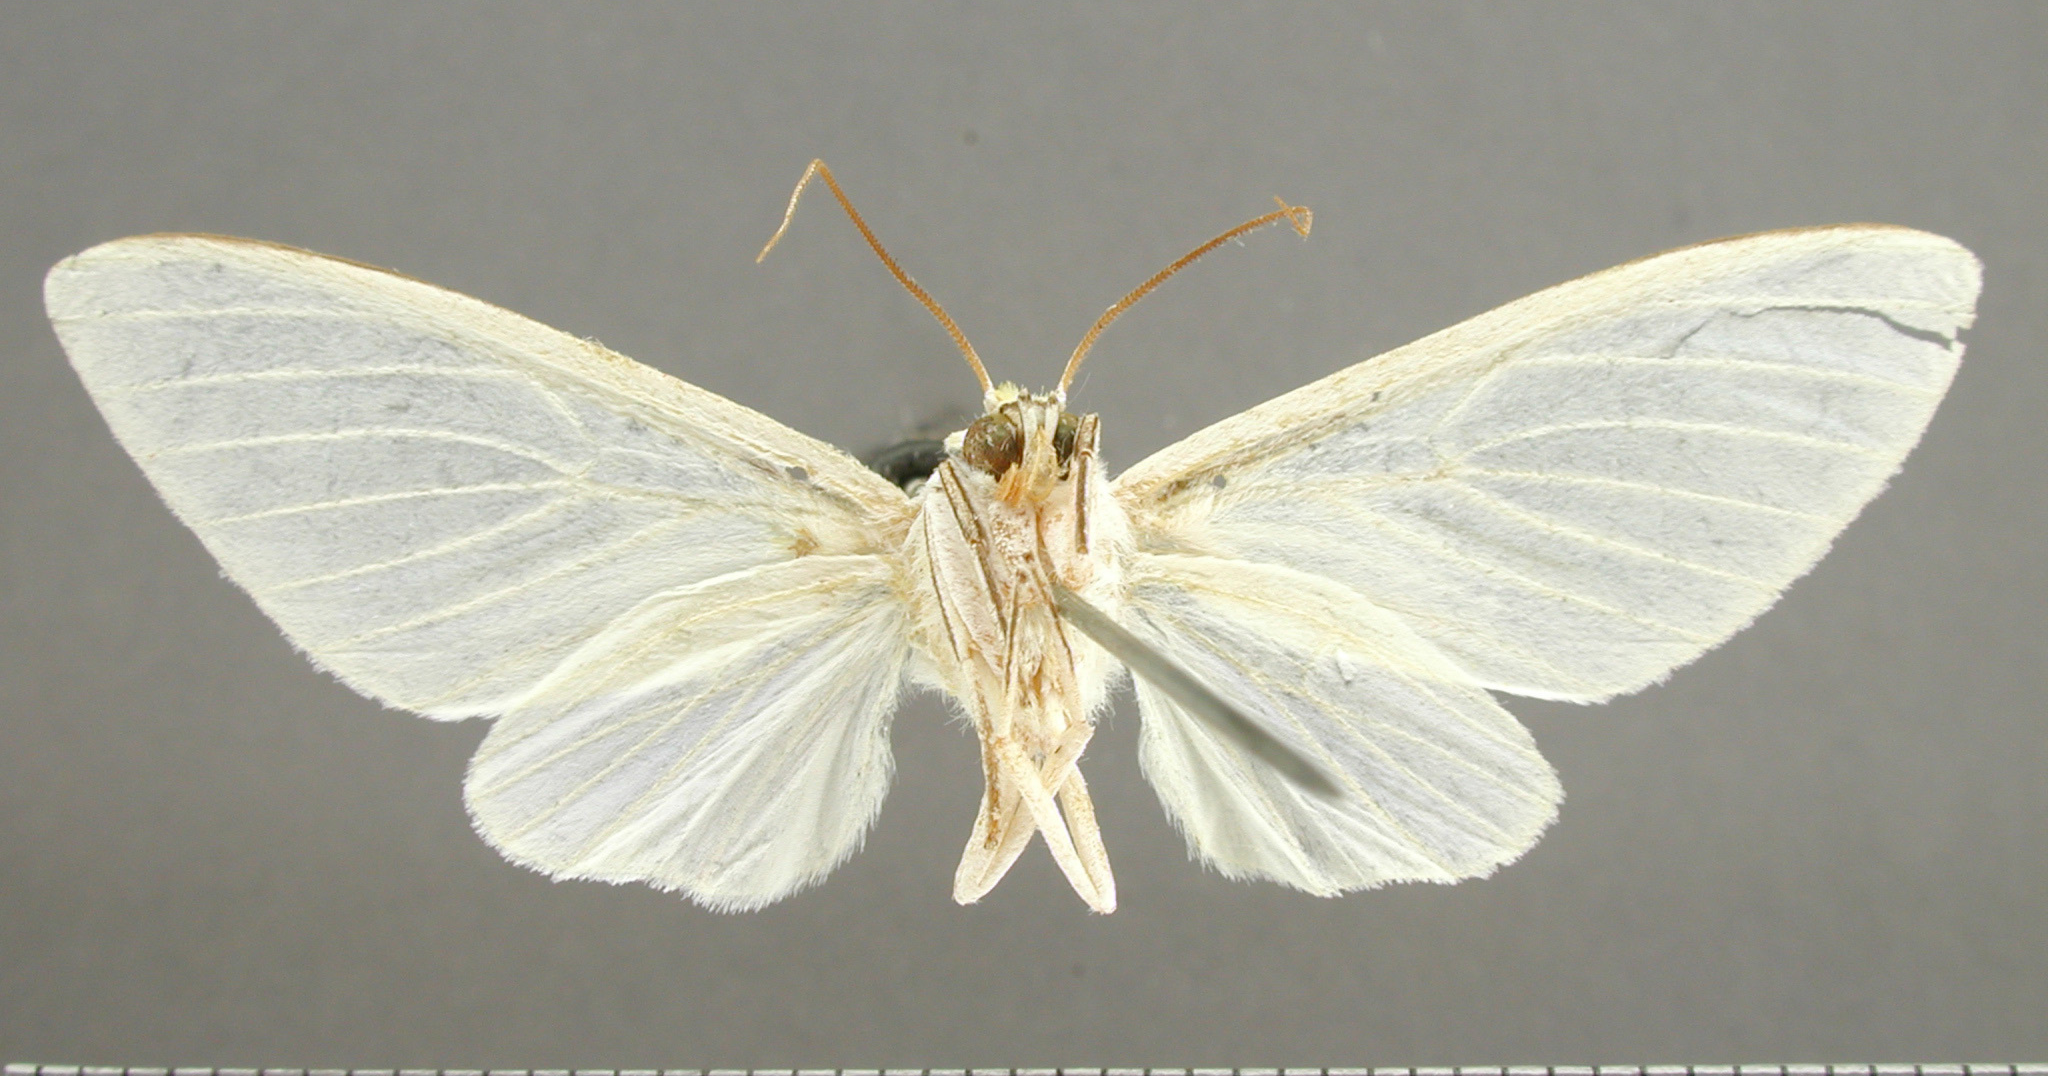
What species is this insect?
Eupseudosoma aberrans
